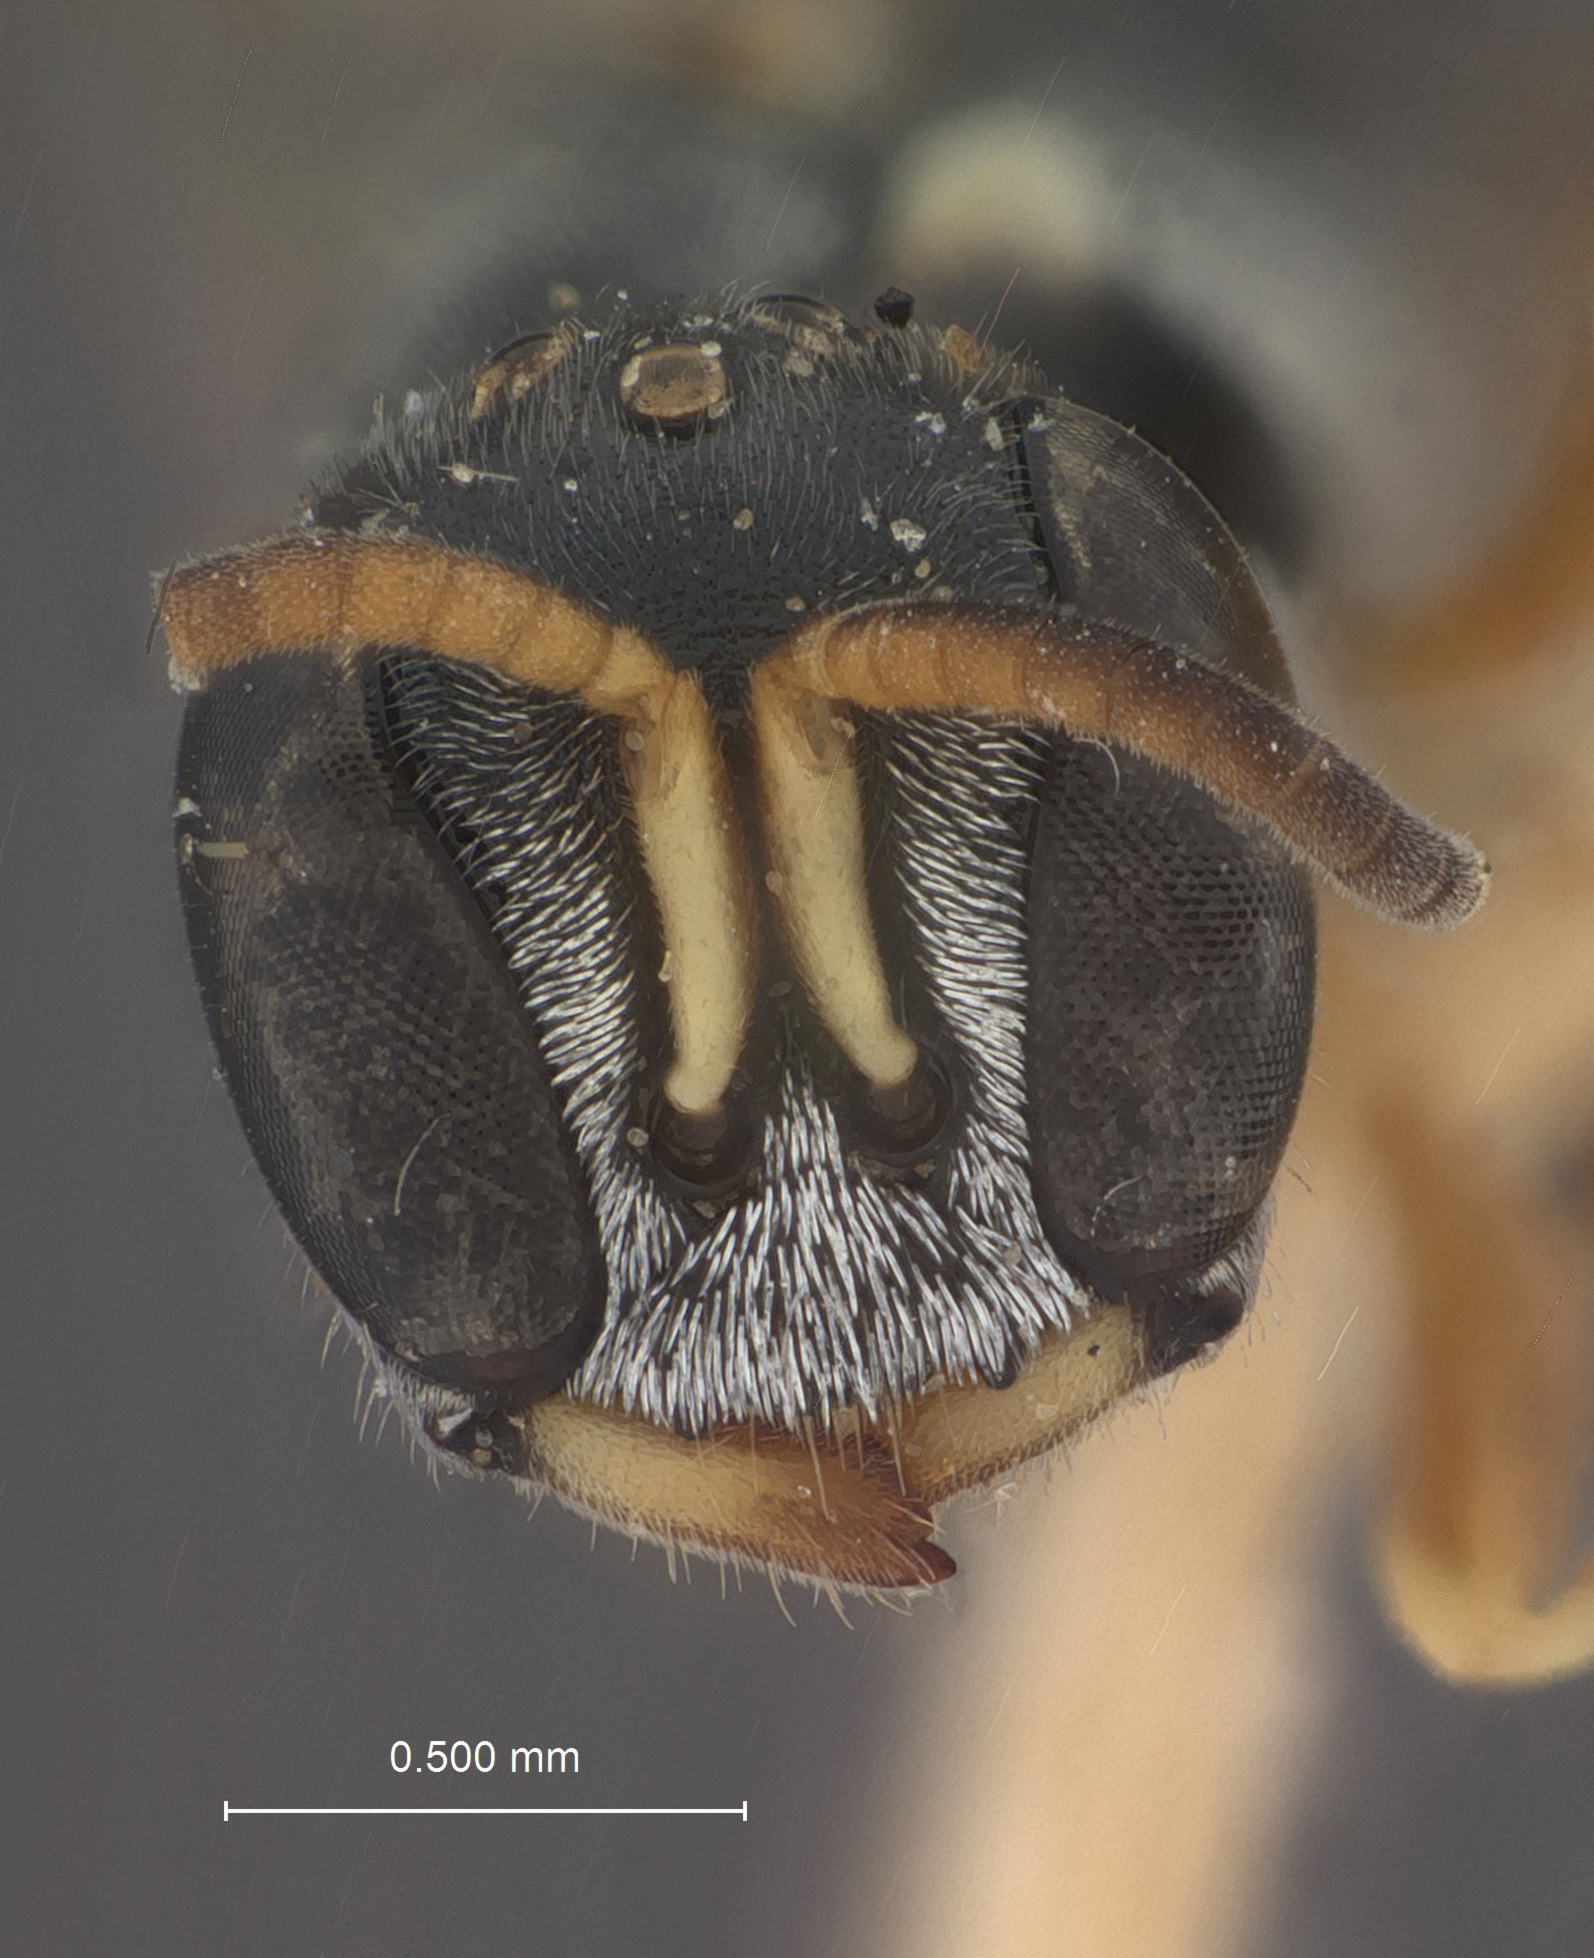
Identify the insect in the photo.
Polemistus yoda
